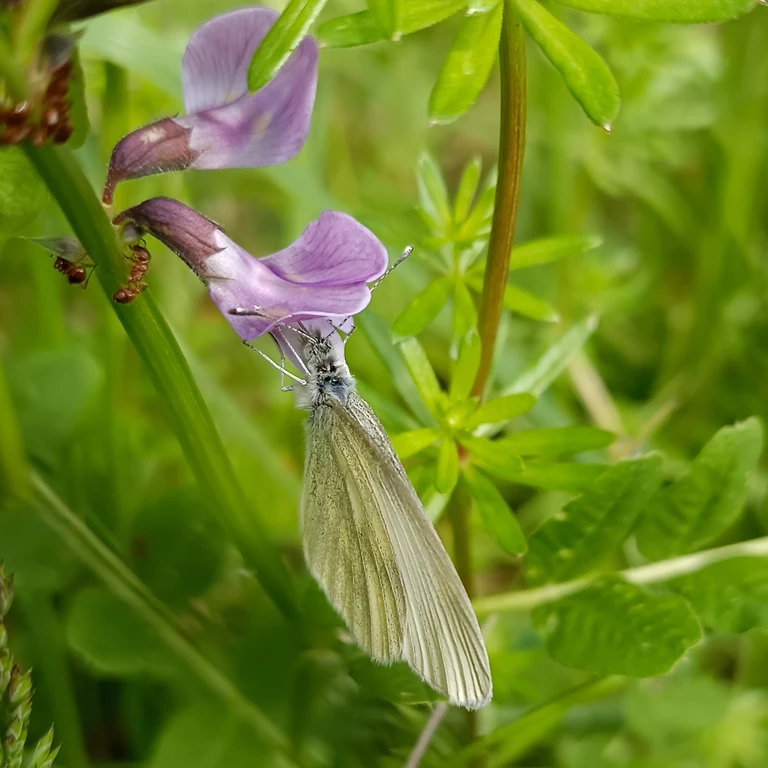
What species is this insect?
Leptidea sinapis/juvernica
